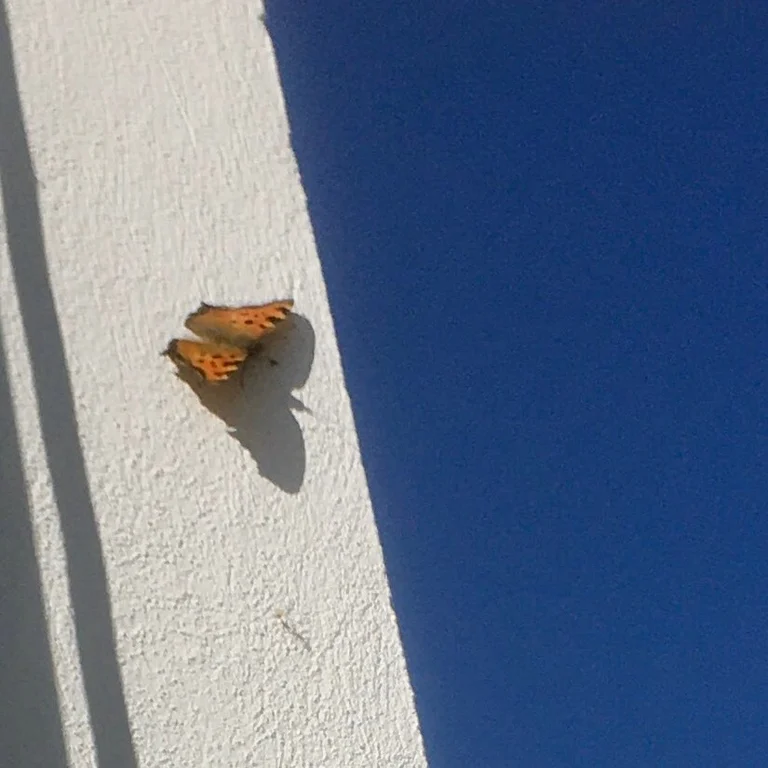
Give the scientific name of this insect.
Nymphalis polychloros
